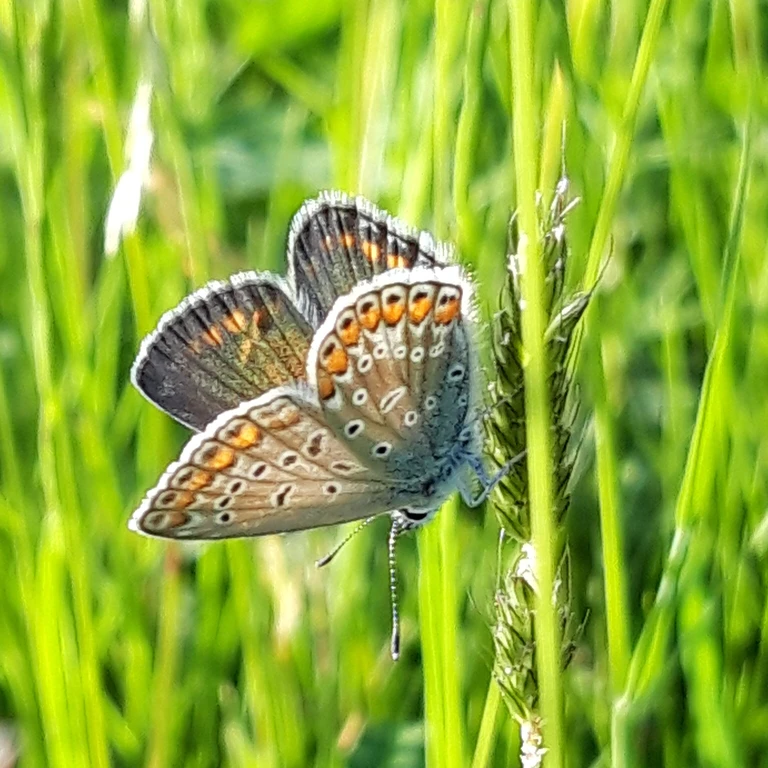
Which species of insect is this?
Polyommatus icarus
